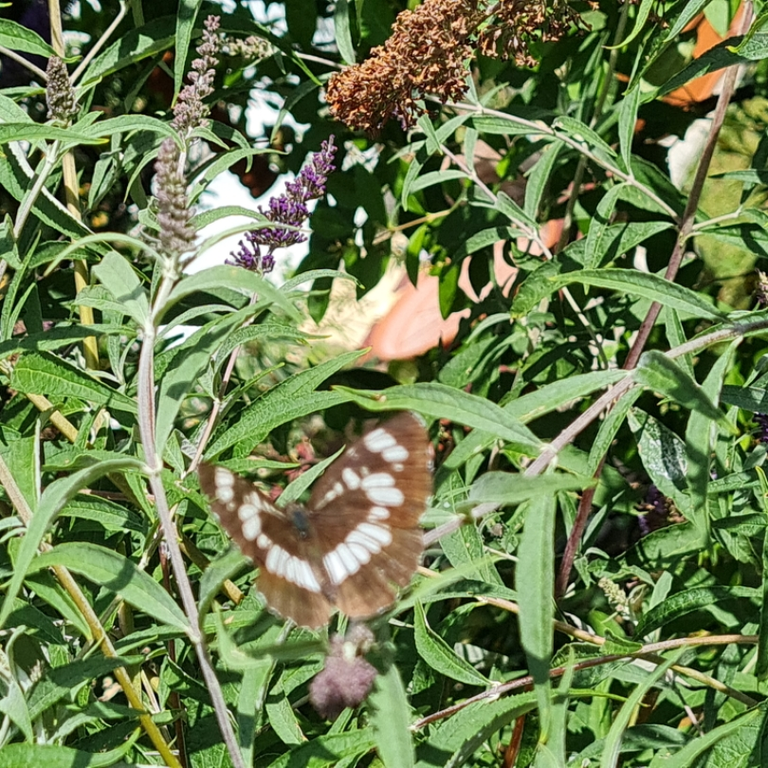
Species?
Neptis rivularis
